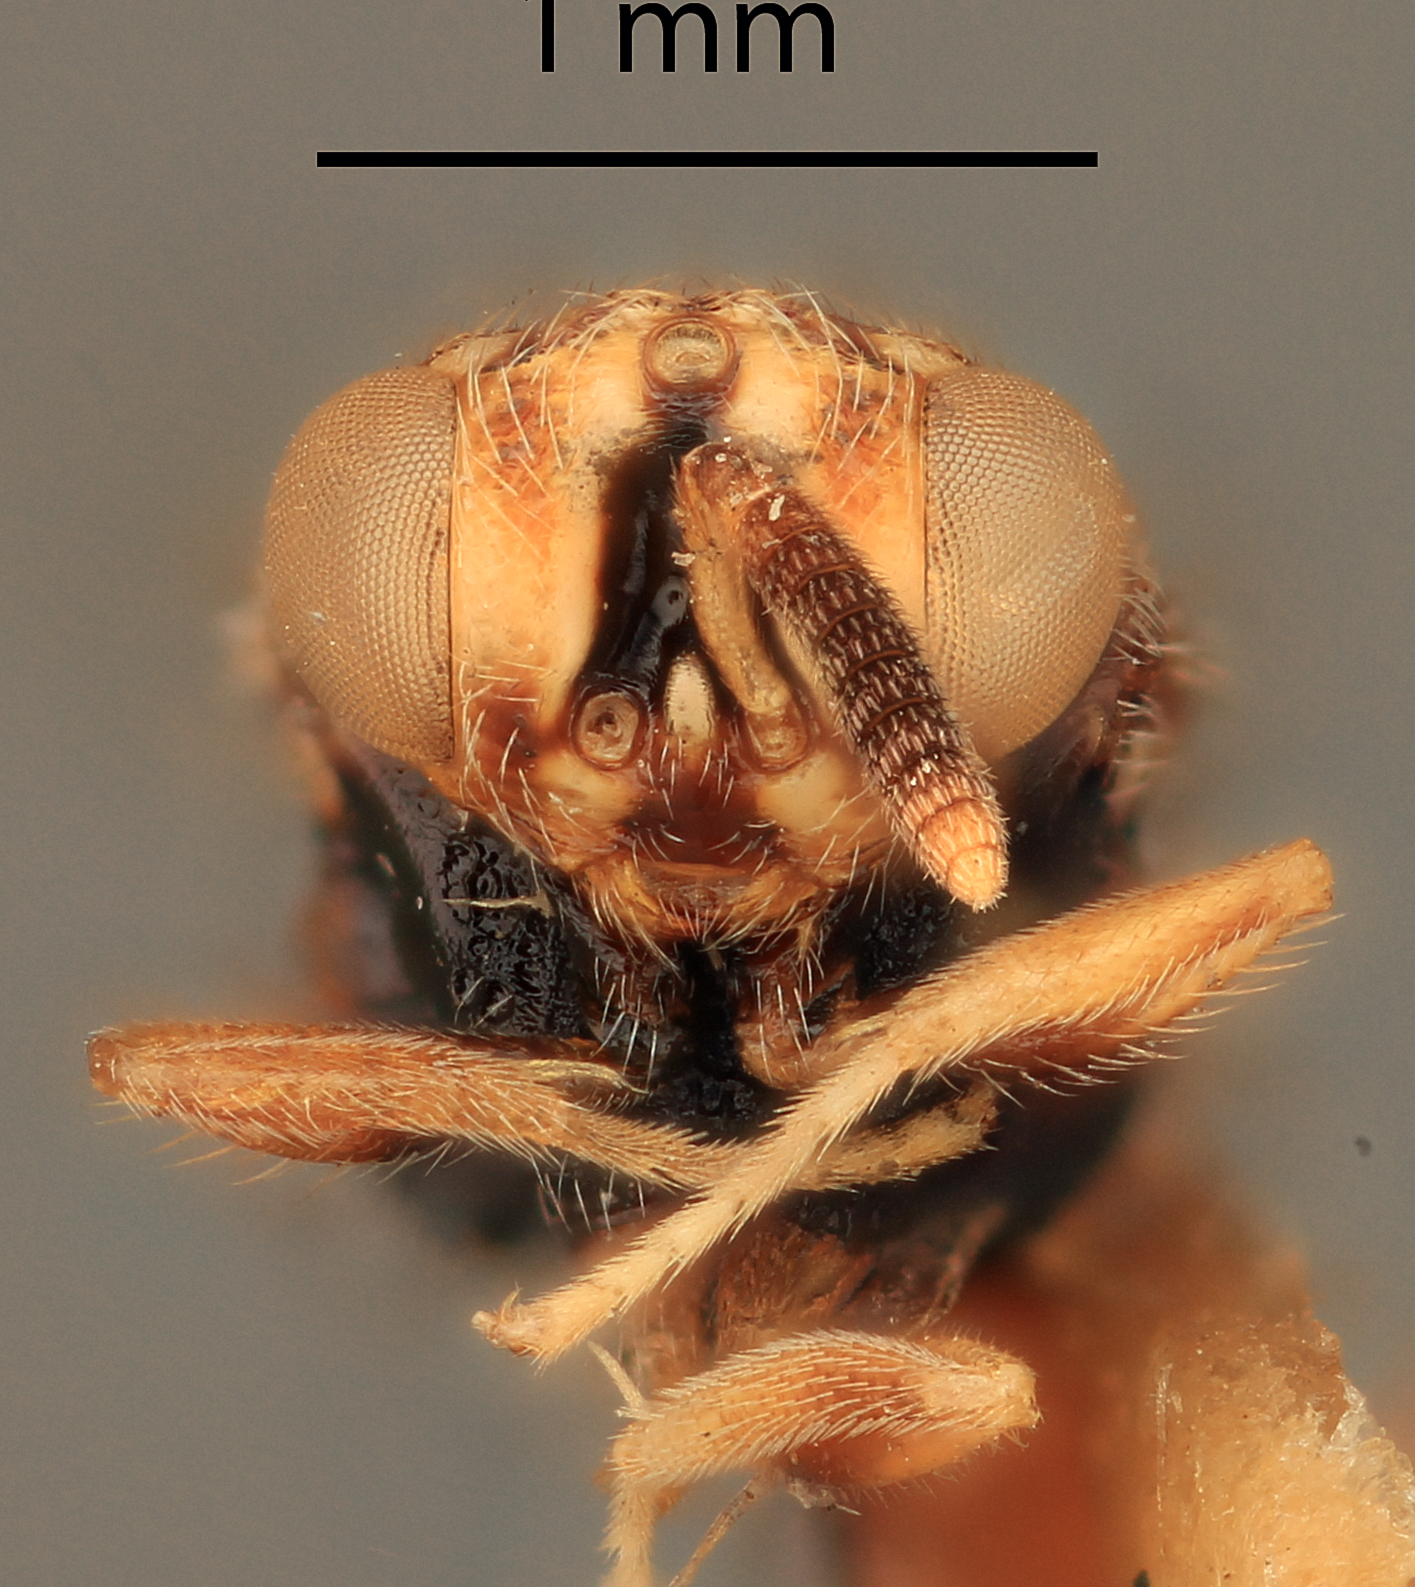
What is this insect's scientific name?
Spilochalcis apaiis
